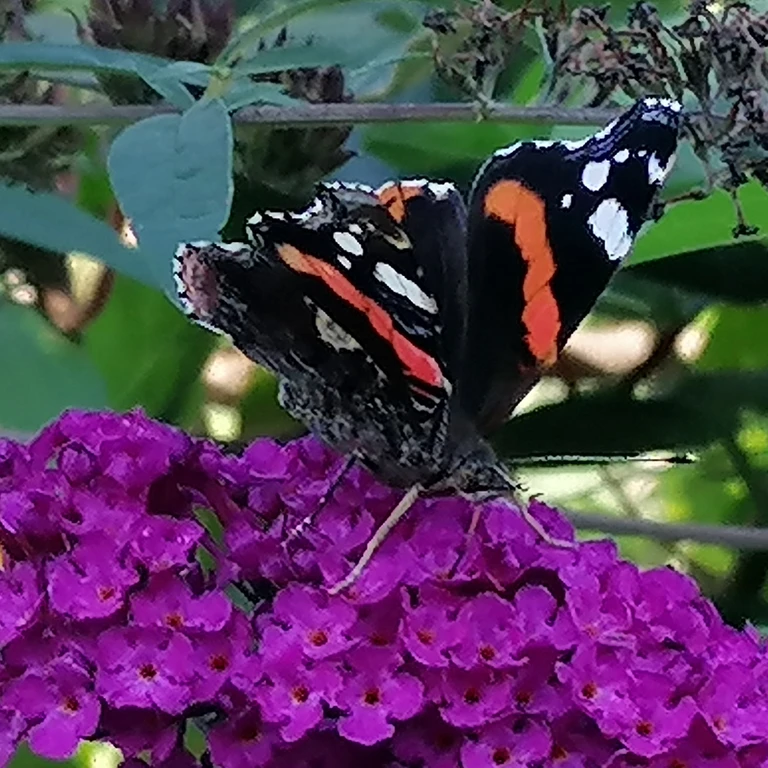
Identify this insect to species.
Vanessa atalanta
